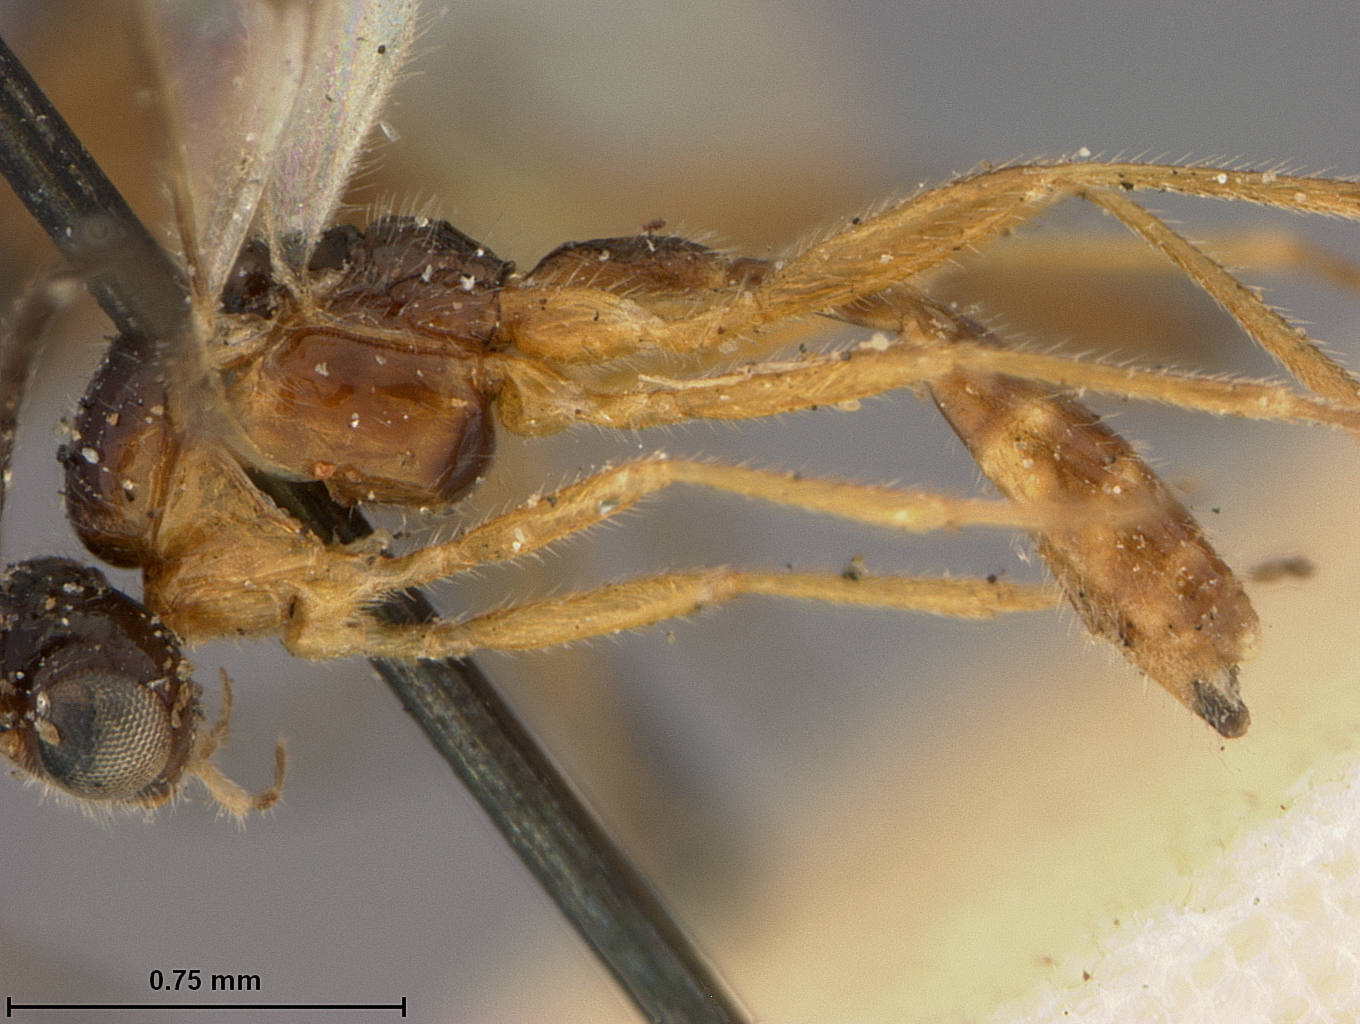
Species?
Aphidius lachni
